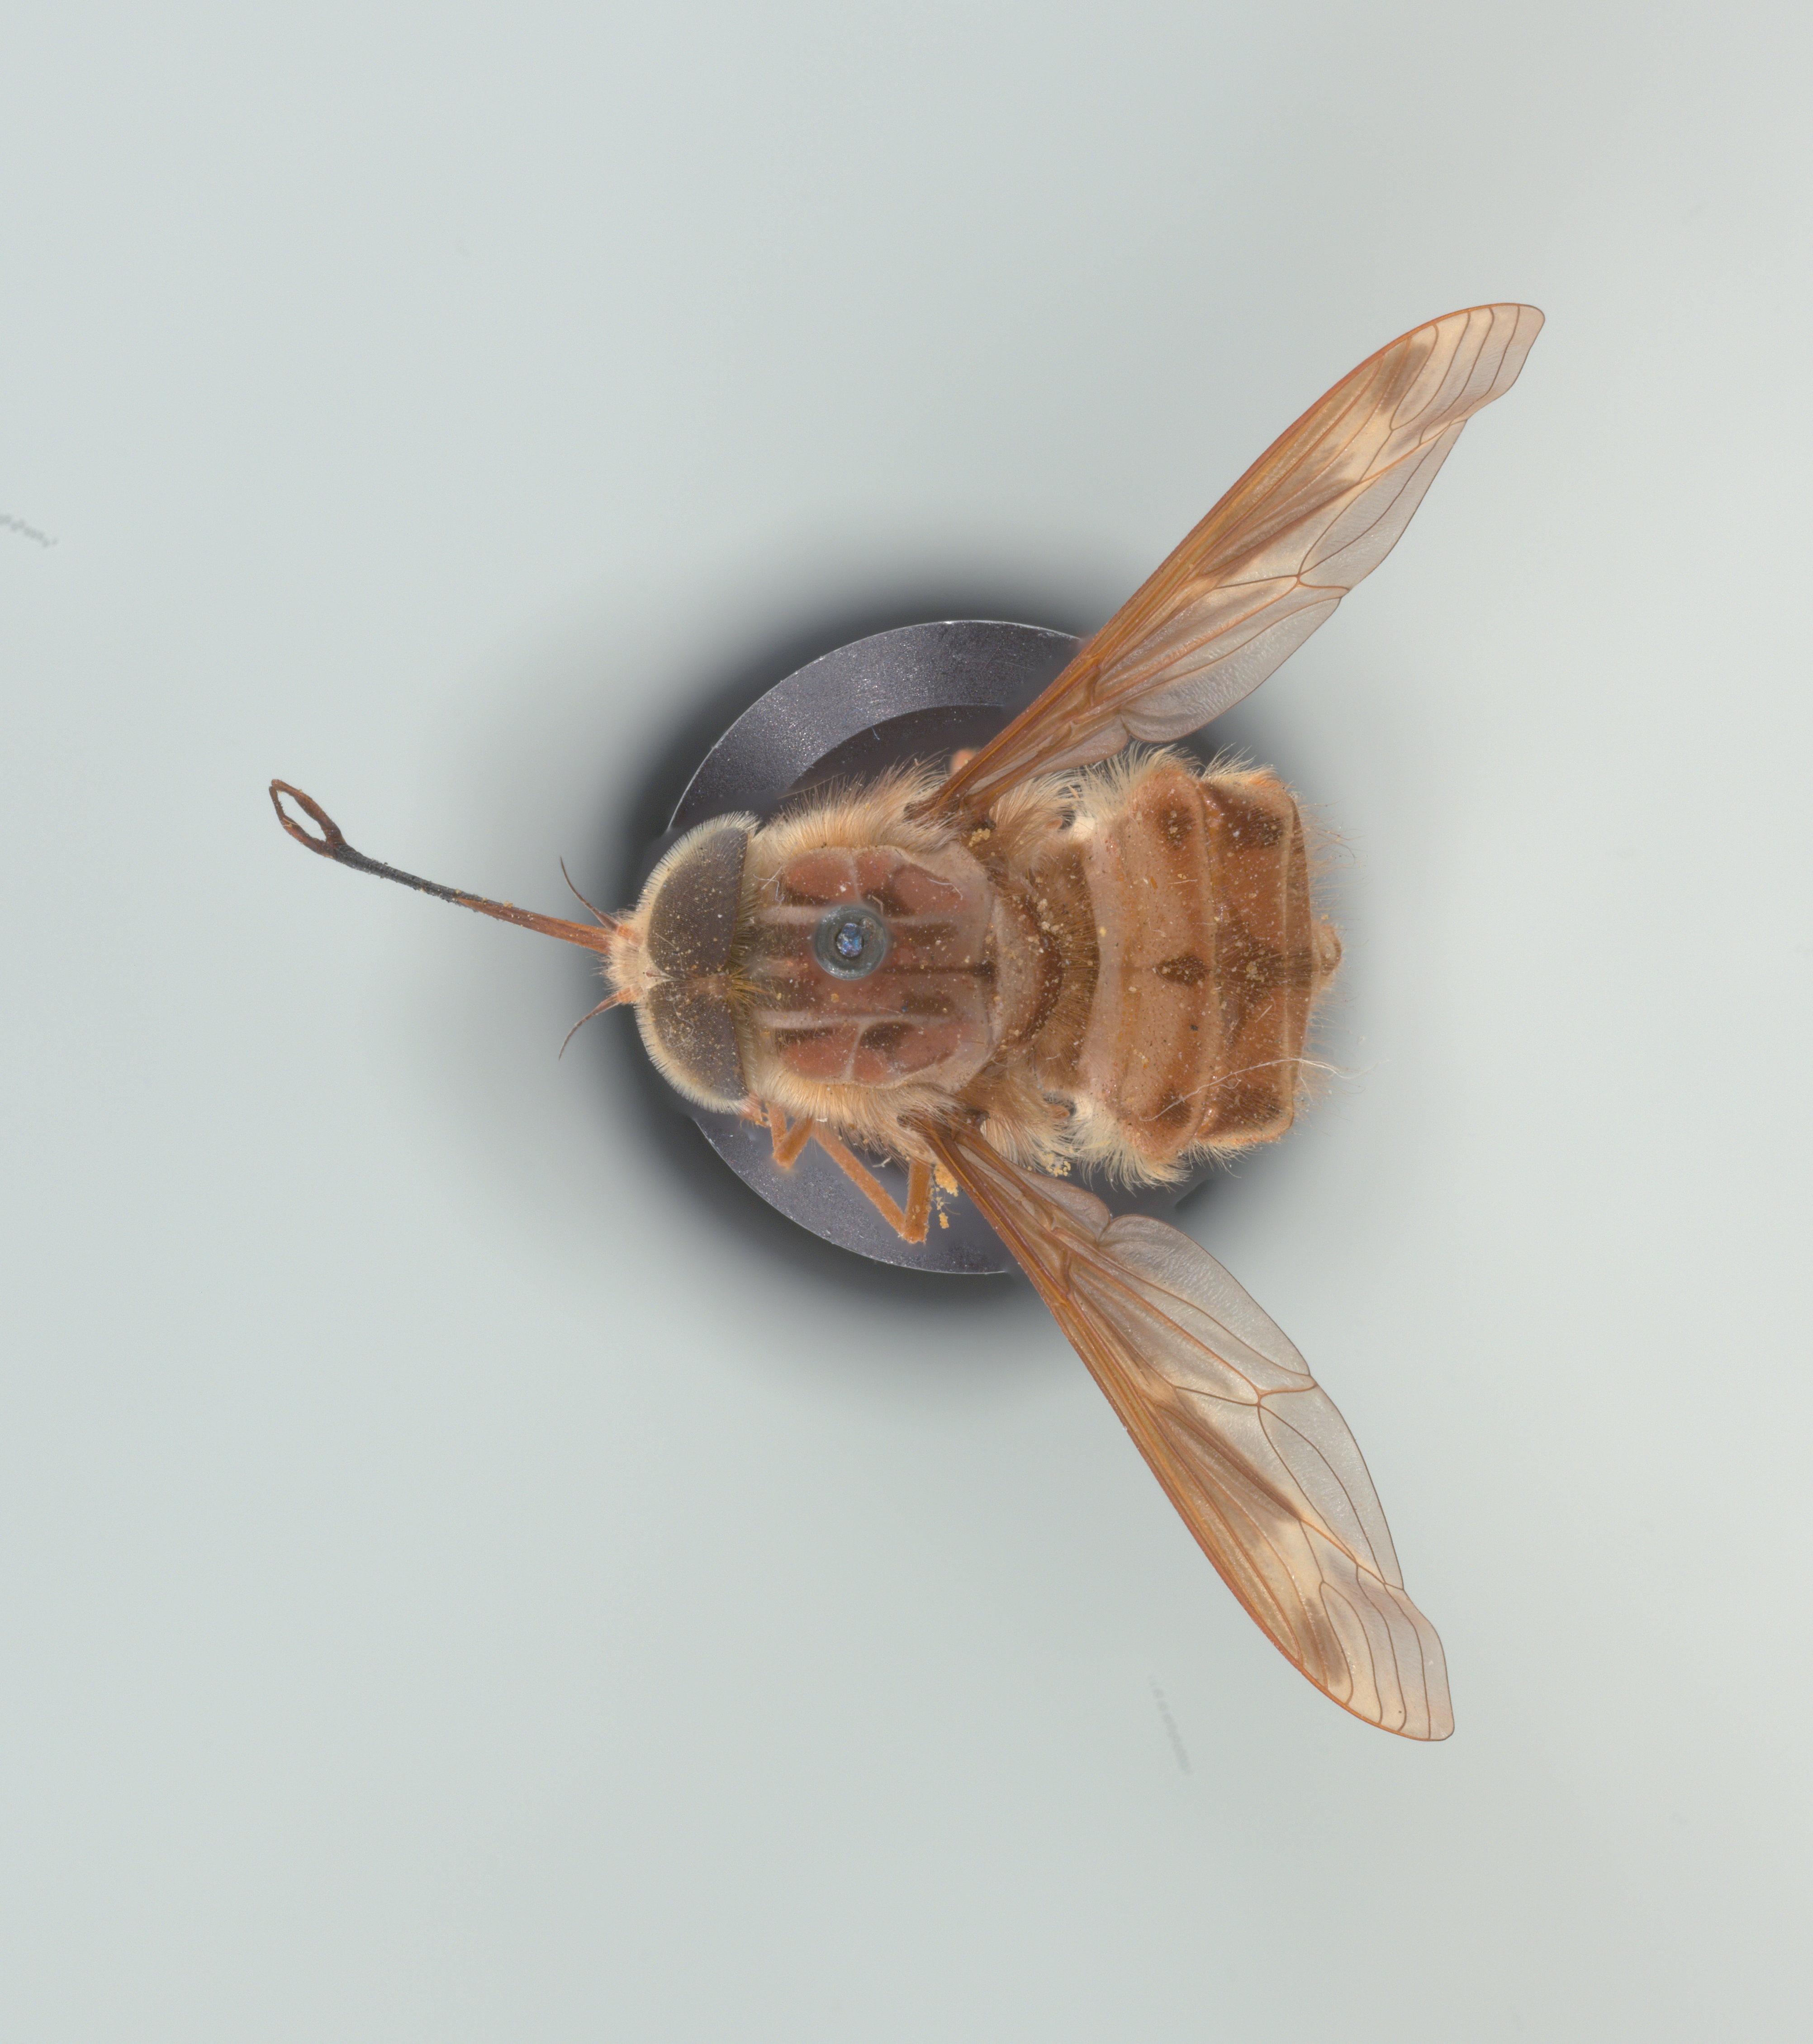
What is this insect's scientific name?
Hirmoneura nubipennis (also Trichophthalma nubipennis)
